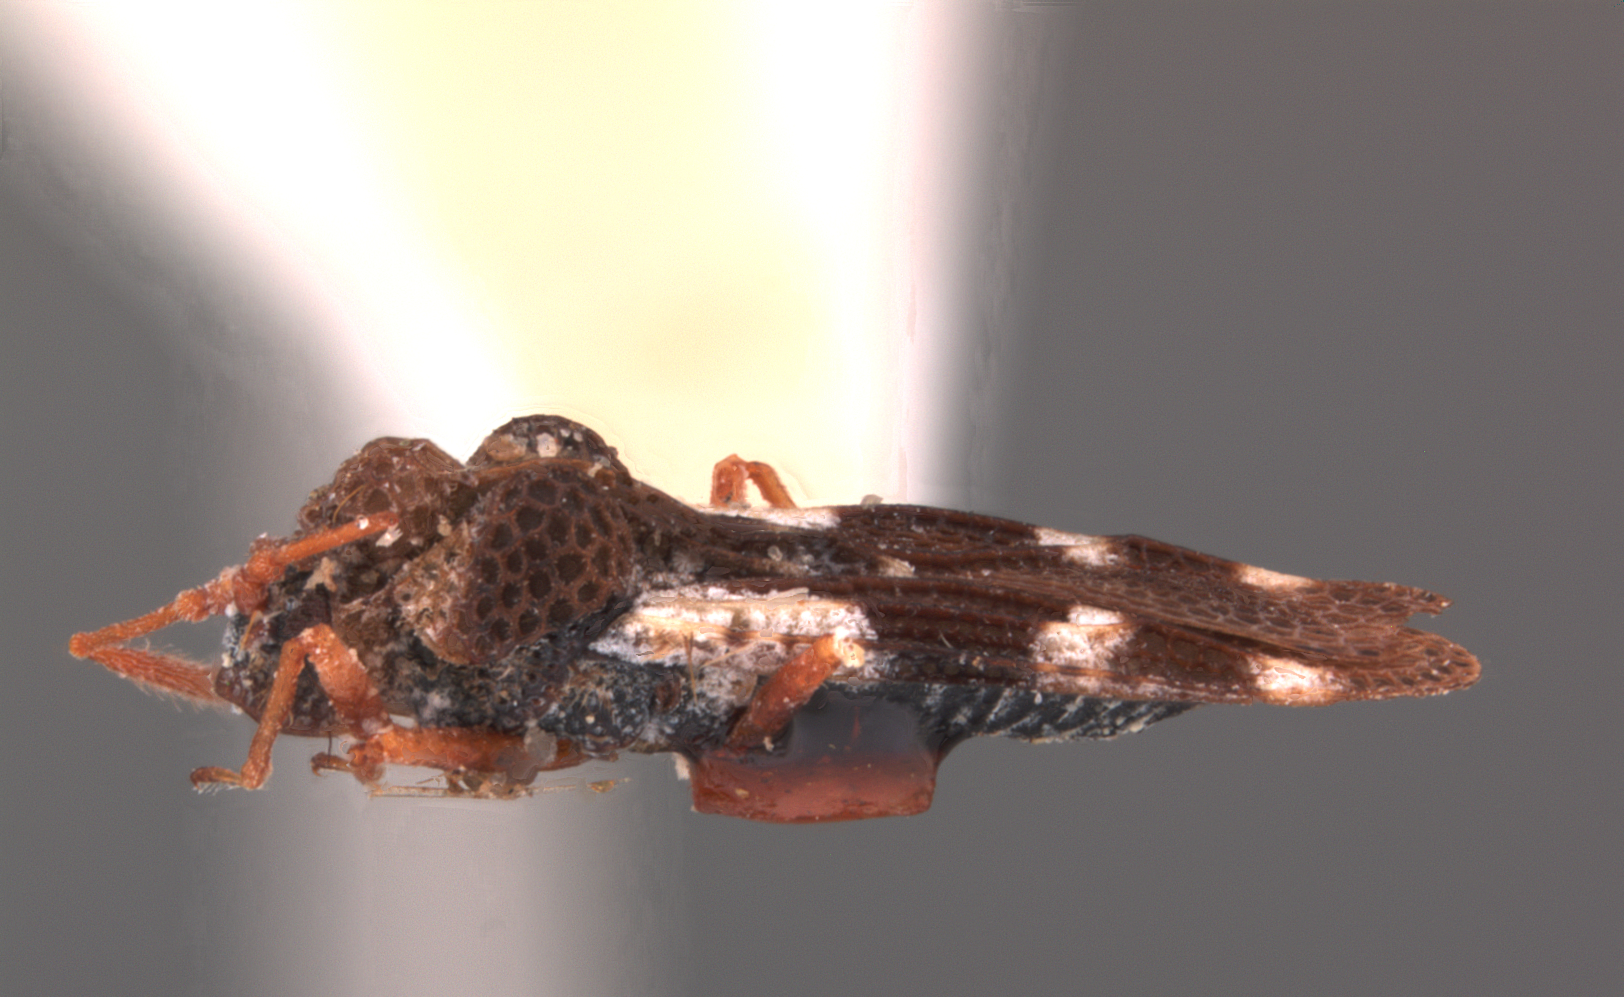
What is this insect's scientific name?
Cysteochila bakeri
